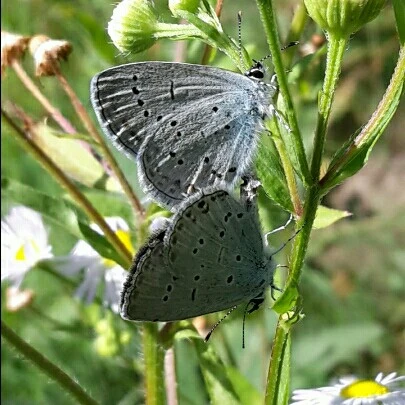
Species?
Cupido decolorata (also Elkalyce decolorata)
